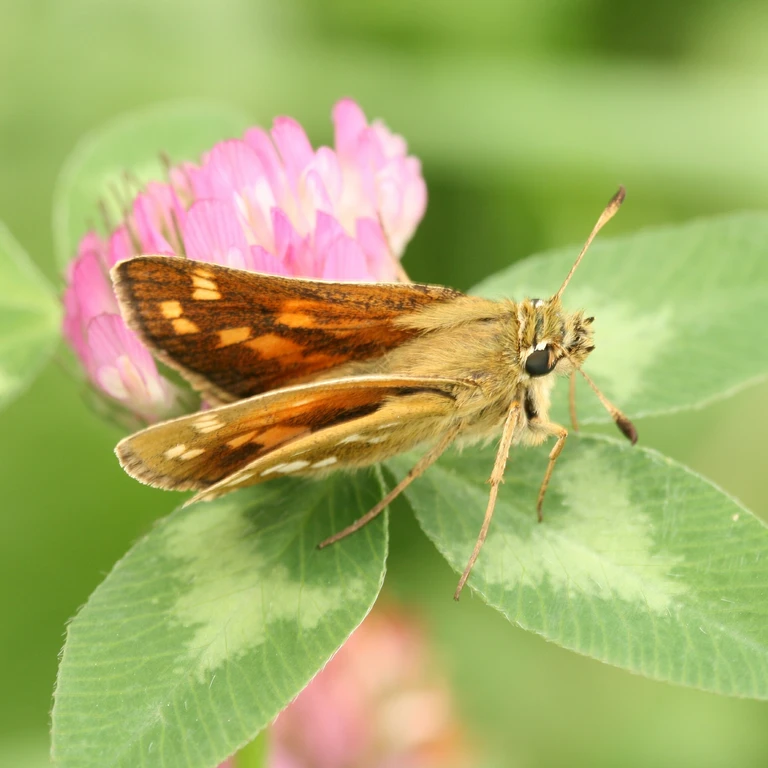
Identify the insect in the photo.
Hesperia comma
